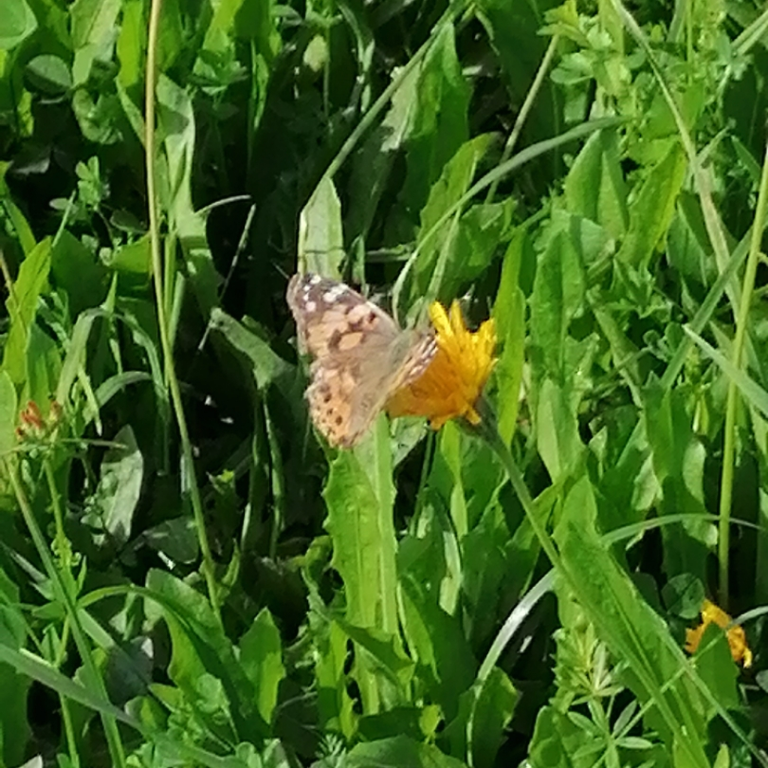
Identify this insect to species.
Vanessa cardui
